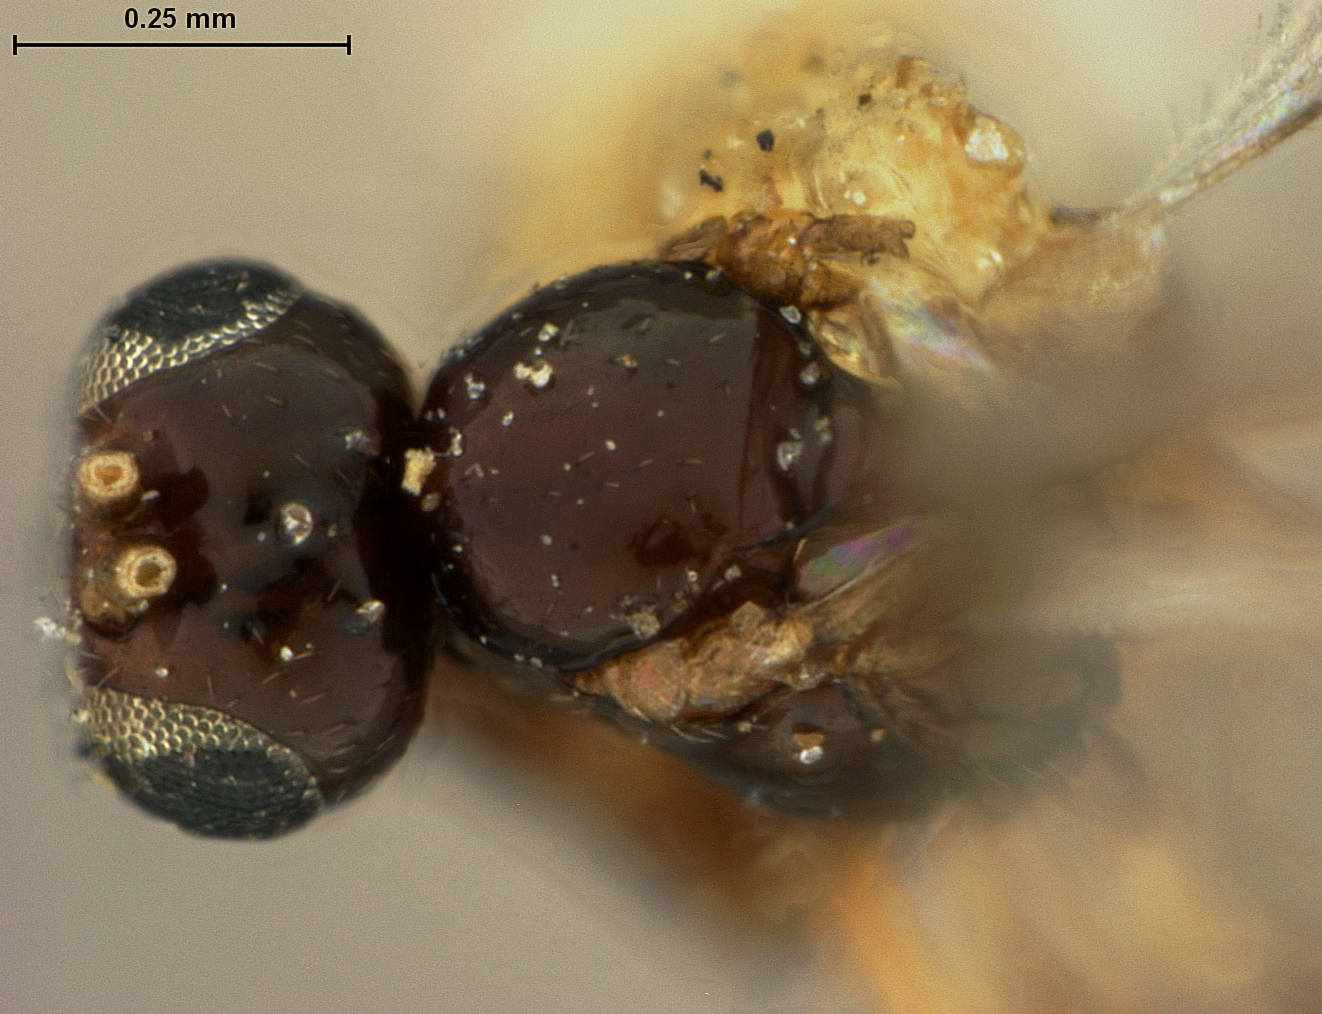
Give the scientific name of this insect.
Lysiphlebus baccharaphidis
